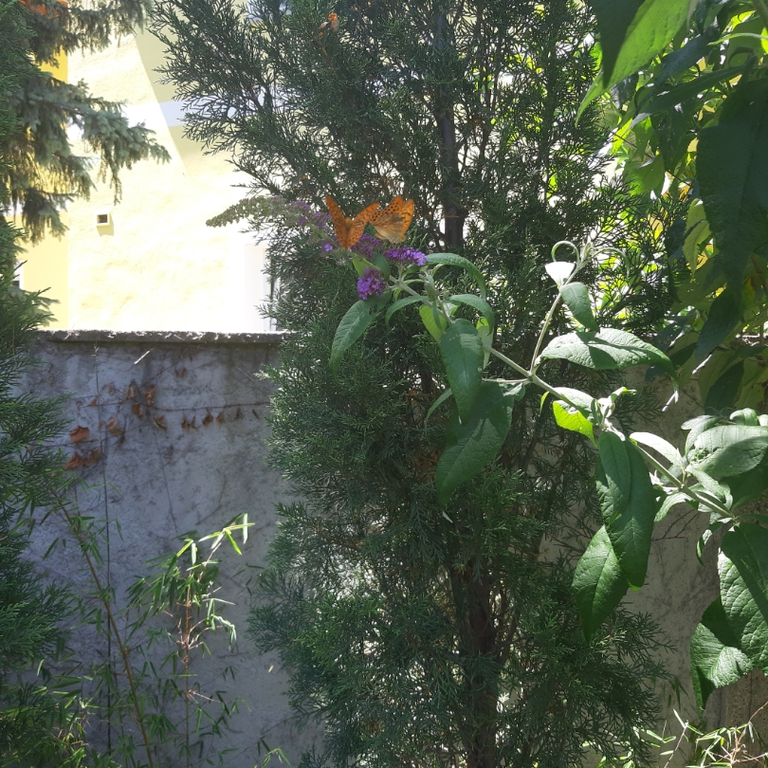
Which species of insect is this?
Argynnis paphia
